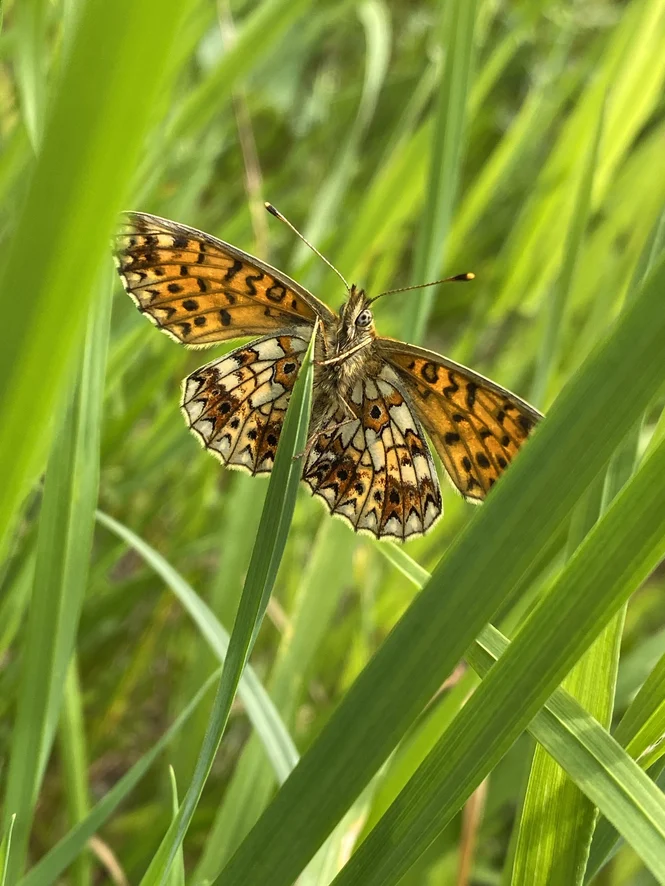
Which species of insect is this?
Boloria selene
